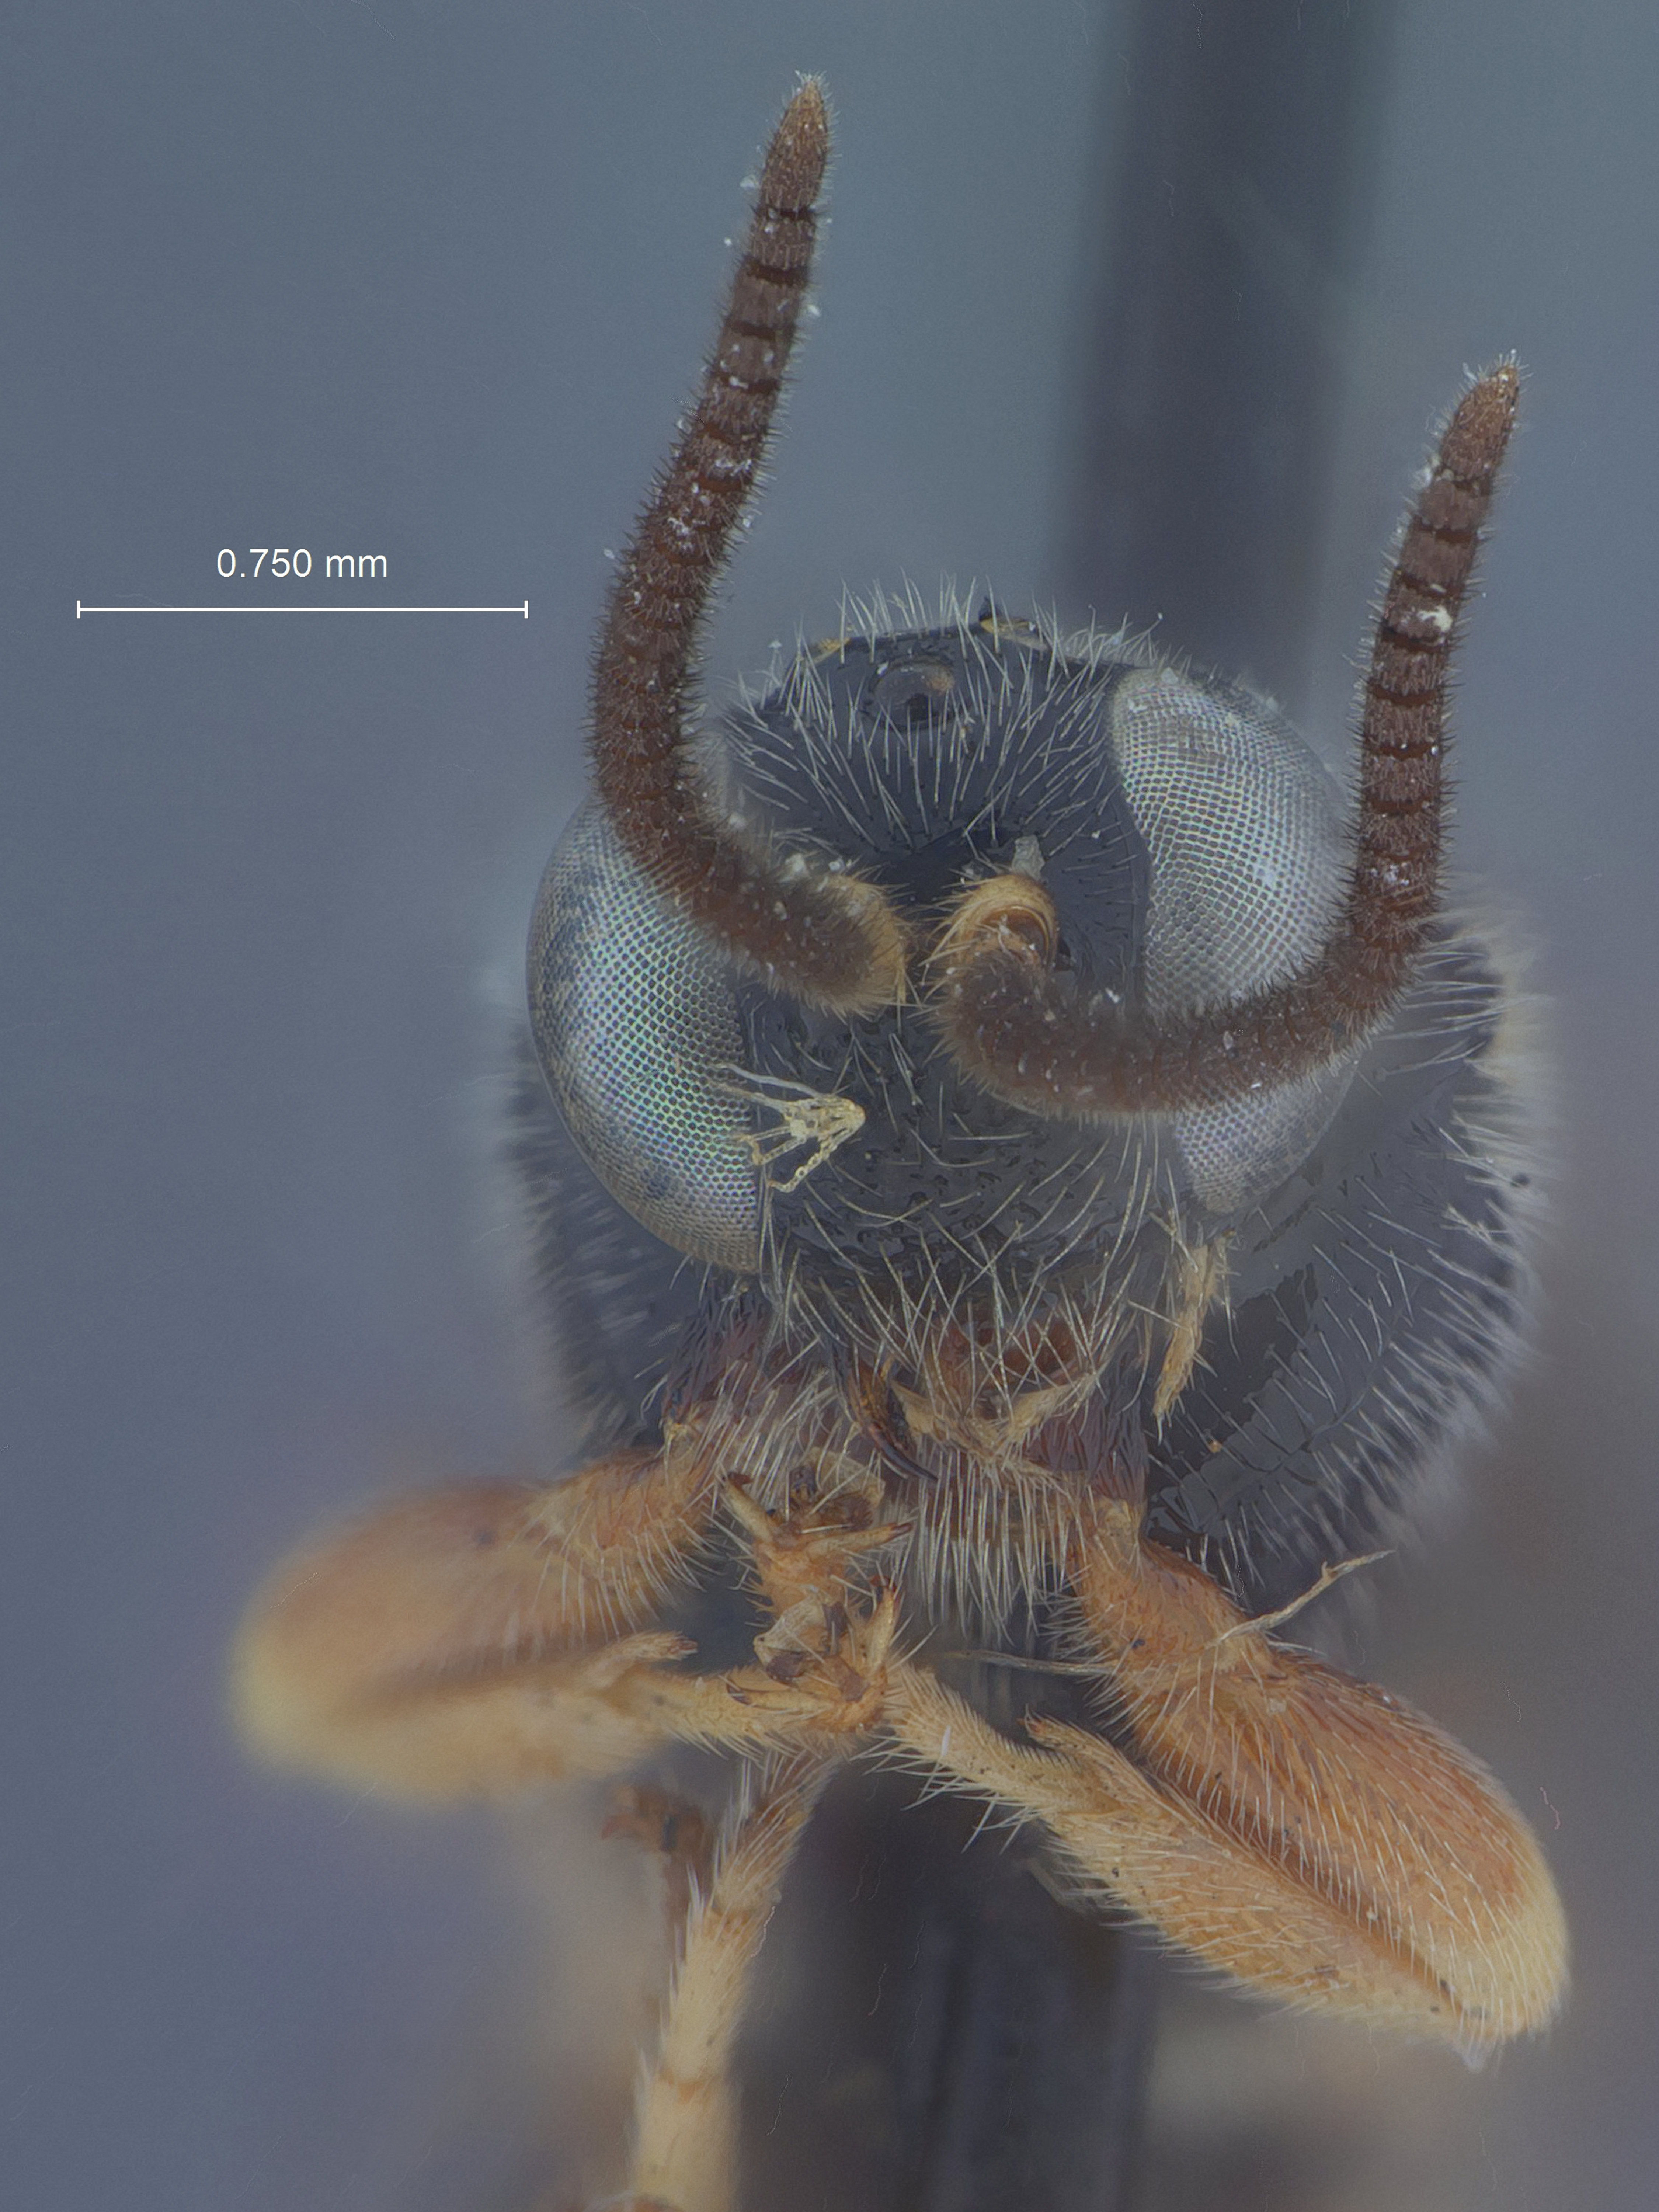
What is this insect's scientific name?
Leurus caeruliventris
